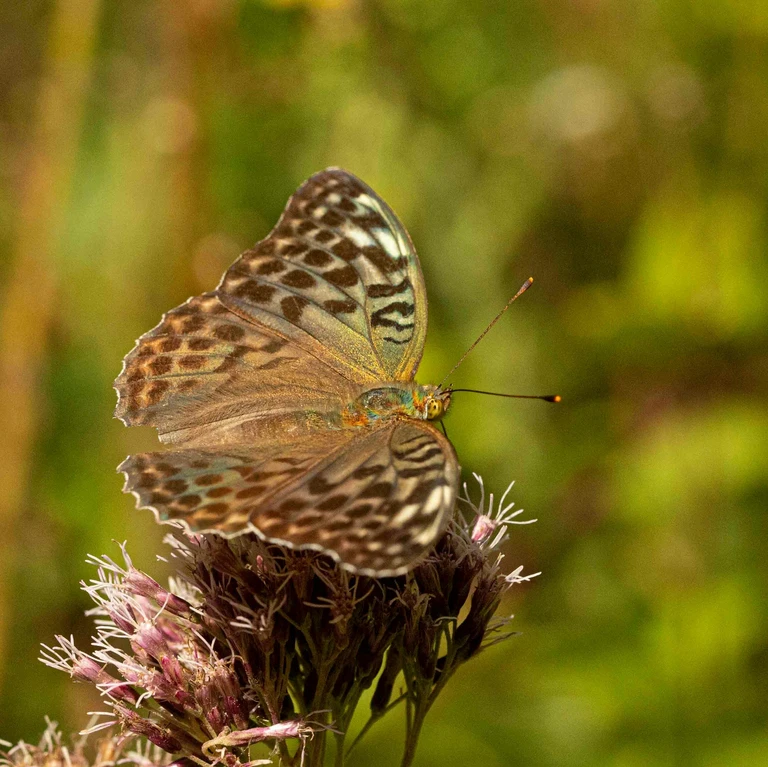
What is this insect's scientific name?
Argynnis paphia
